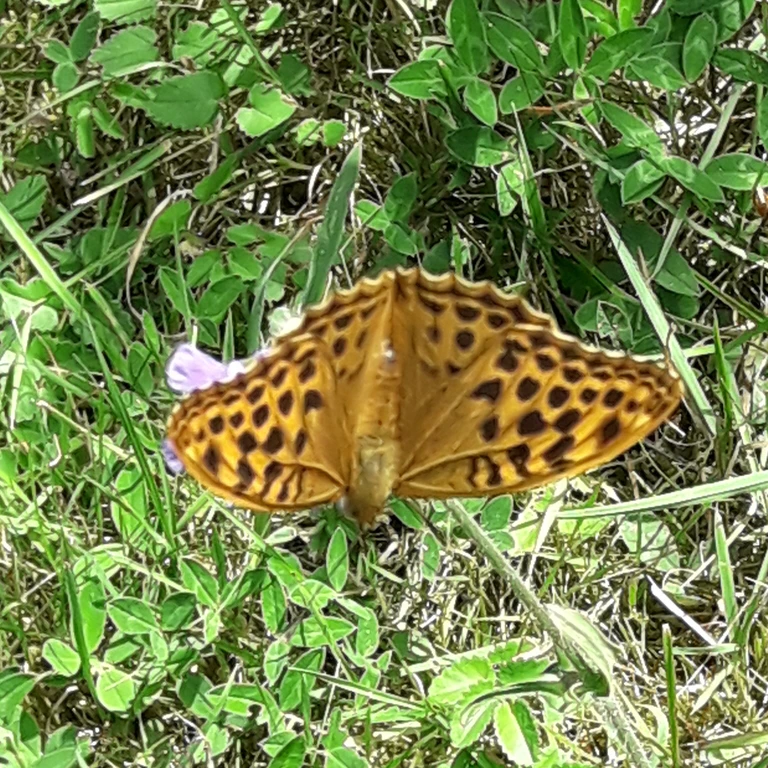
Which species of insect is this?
Argynnis paphia
